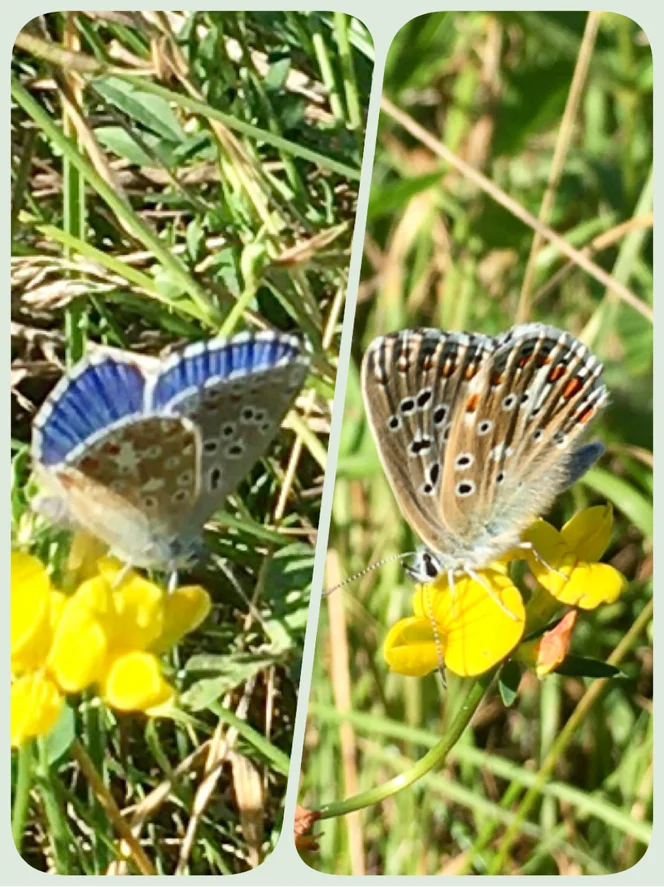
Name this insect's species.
Lysandra bellargus
